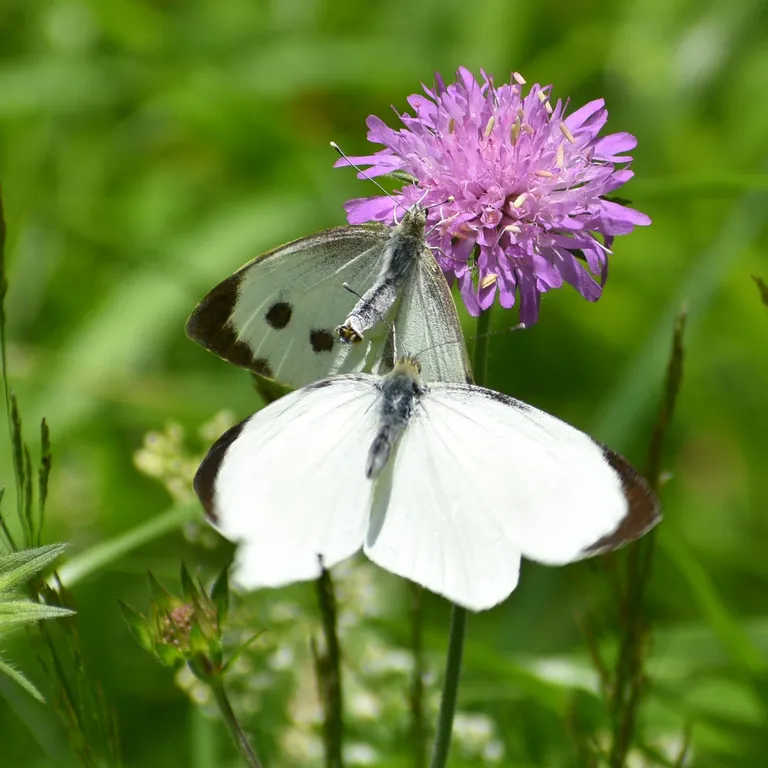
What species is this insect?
Pieris brassicae
